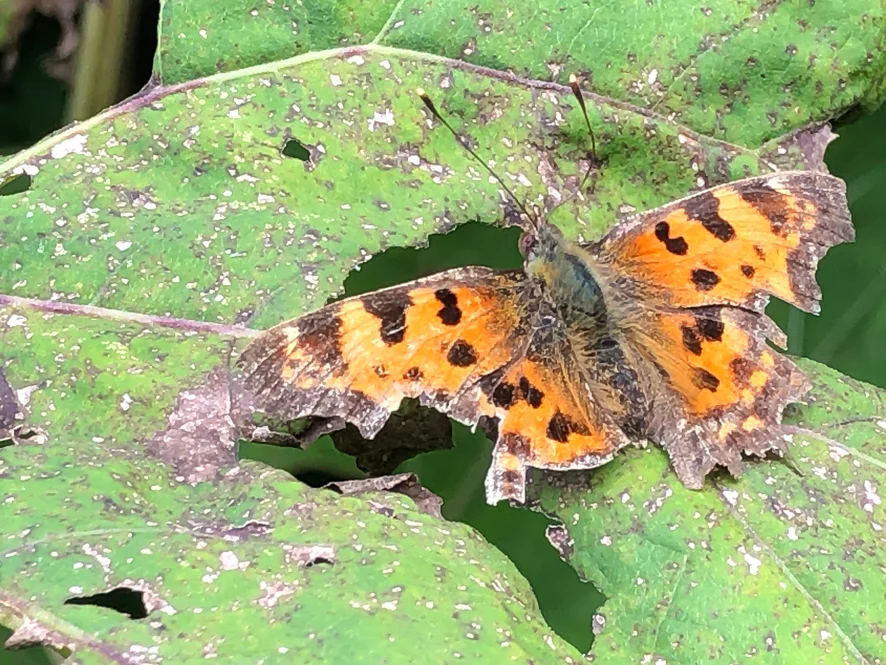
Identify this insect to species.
Polygonia c-album
